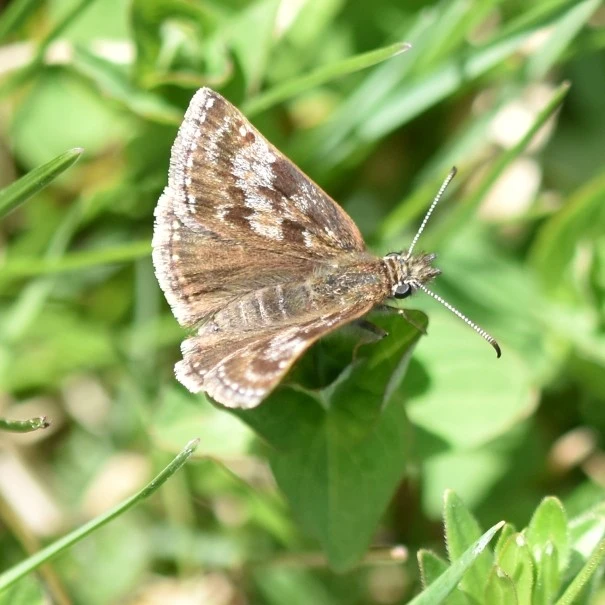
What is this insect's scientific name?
Erynnis tages
